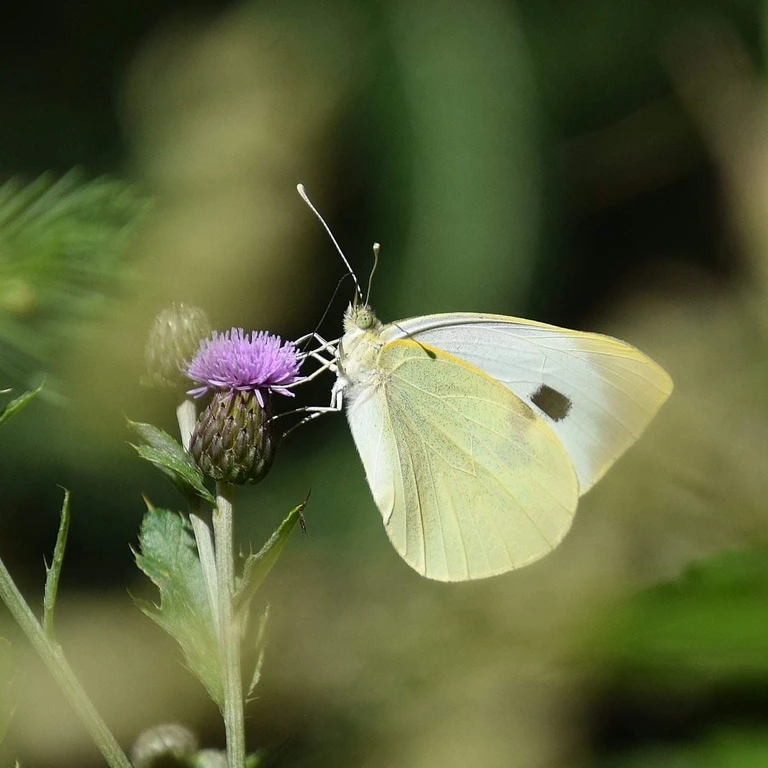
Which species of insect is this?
Pieris brassicae
